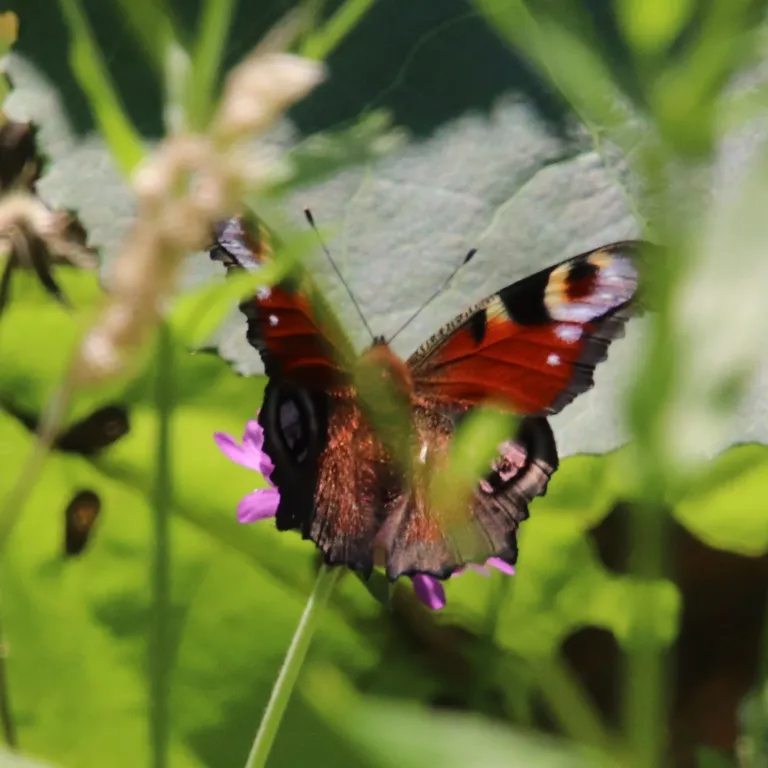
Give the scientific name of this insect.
Aglais io
